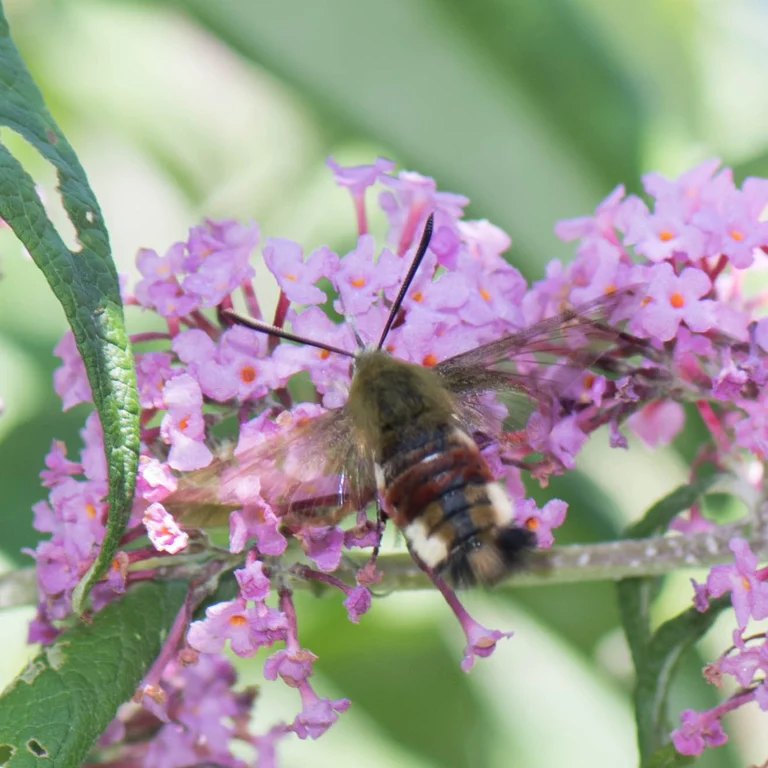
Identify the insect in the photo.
Hemaris fuciformis
